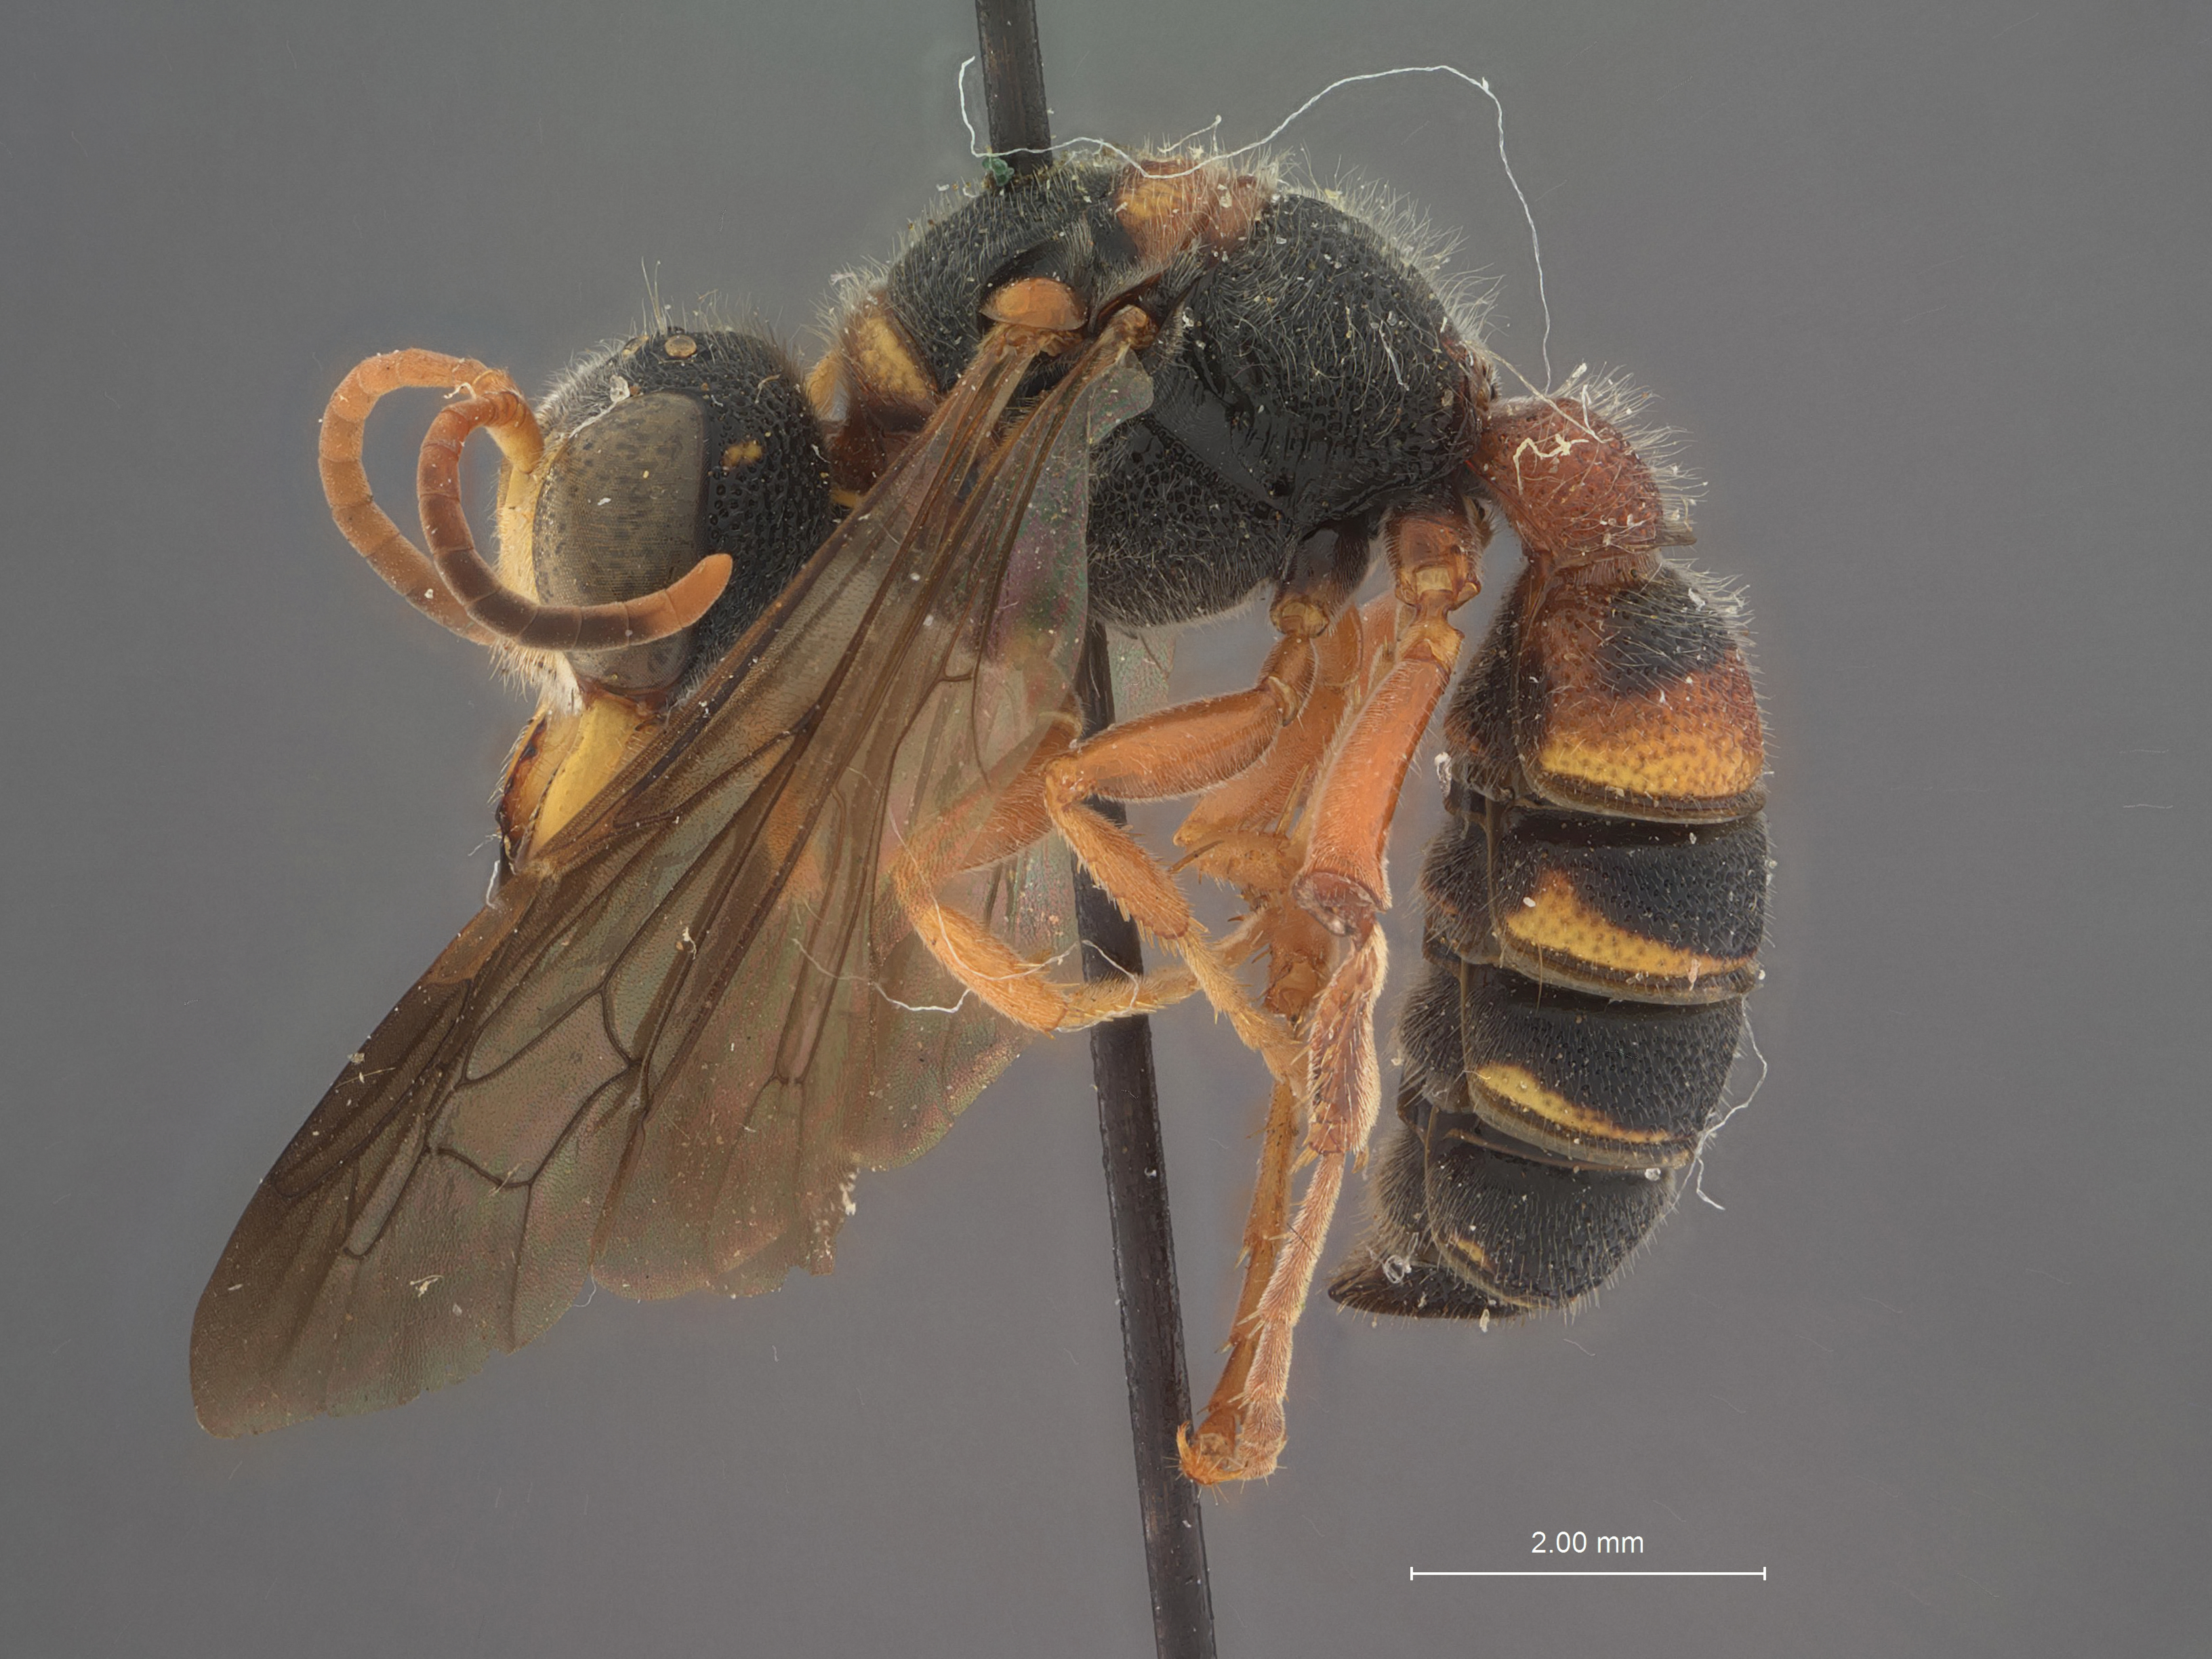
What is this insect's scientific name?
Cerceris robertsonii
